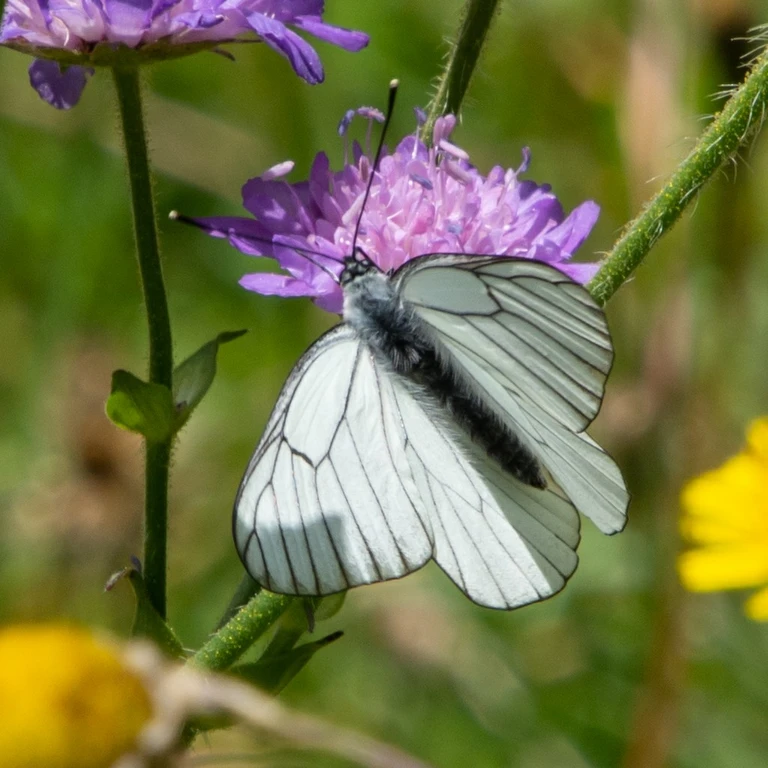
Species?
Aporia crataegi
